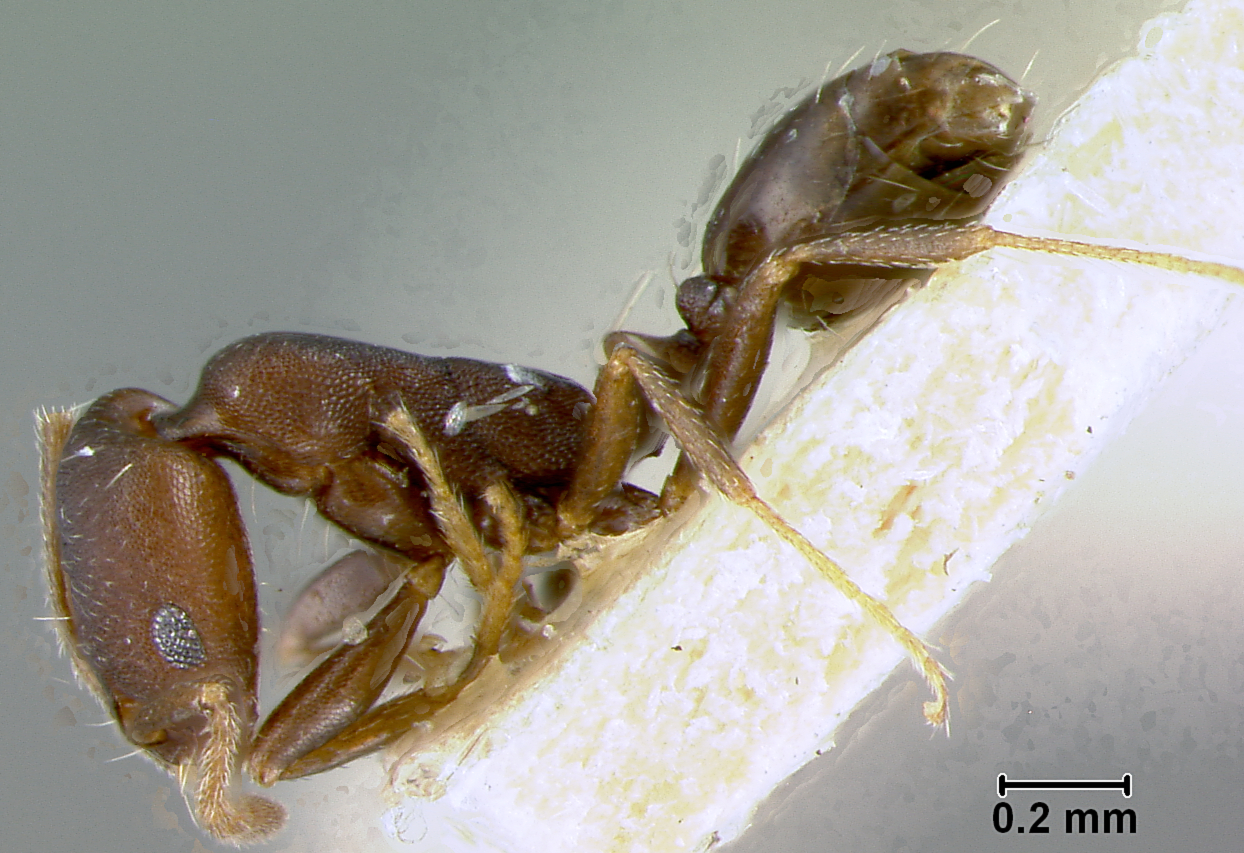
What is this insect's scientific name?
Monomorium salomonis
